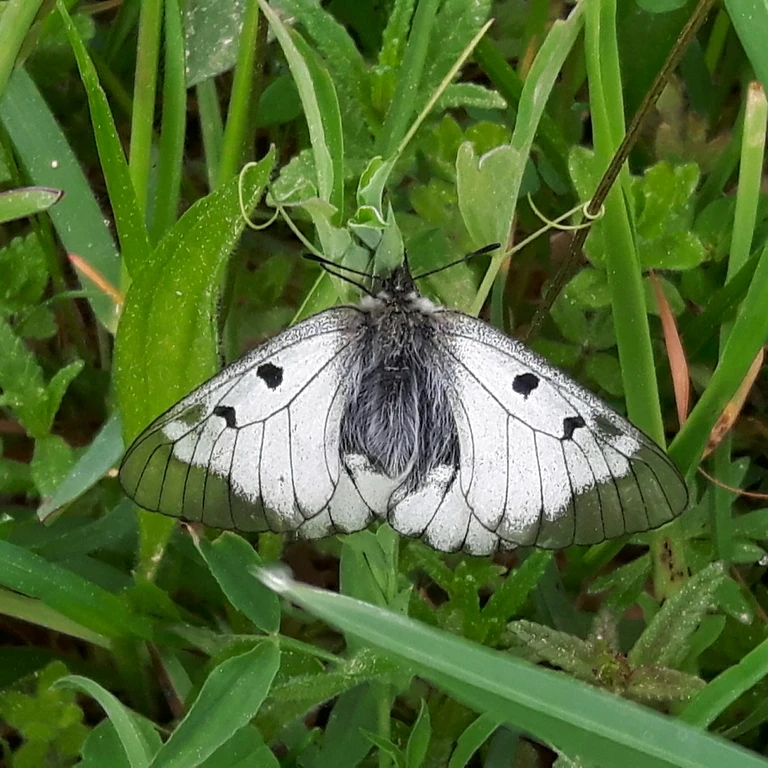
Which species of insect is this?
Parnassius mnemosyne
